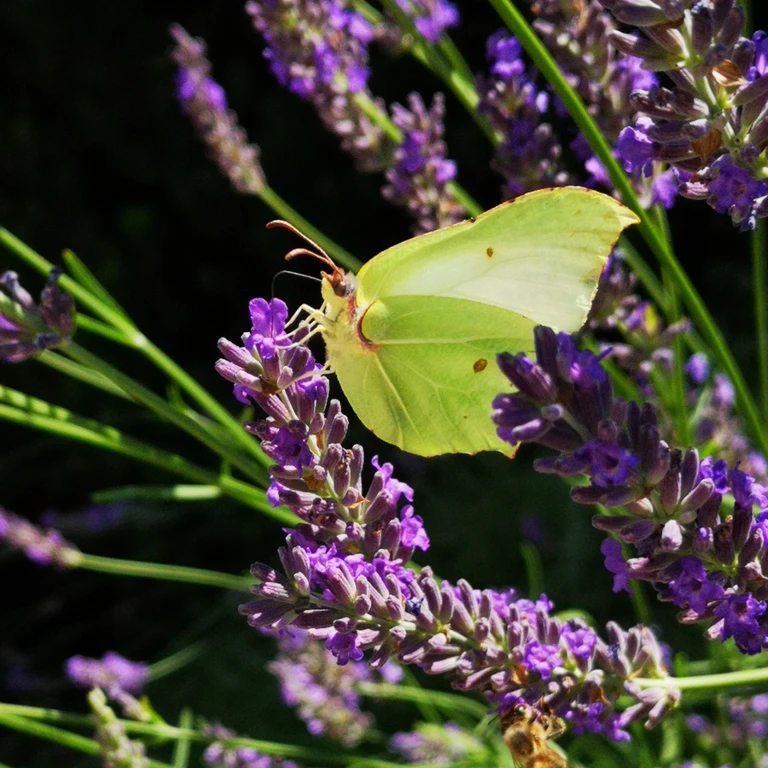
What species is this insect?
Gonepteryx rhamni
